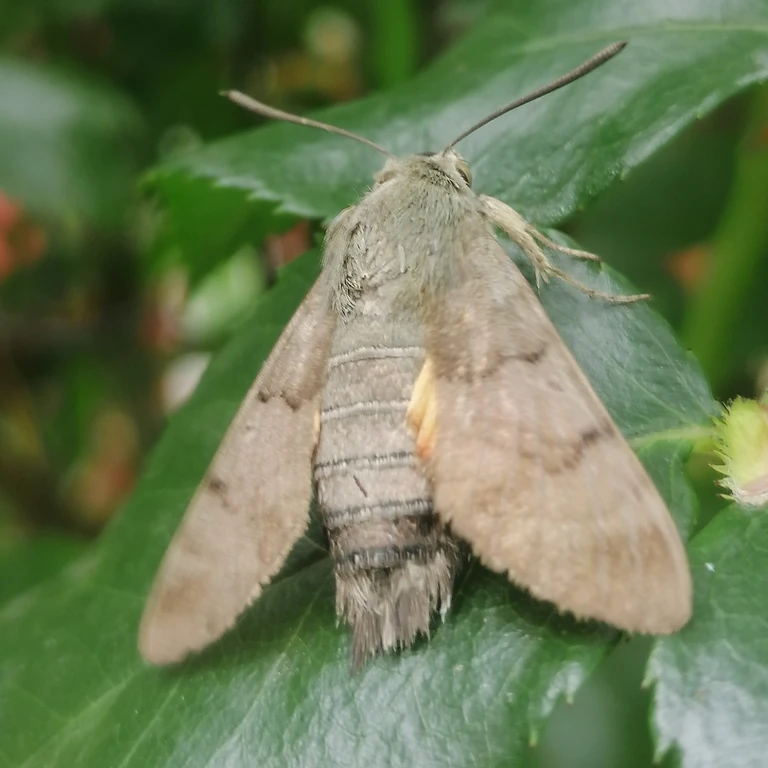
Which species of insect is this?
Macroglossum stellatarum
